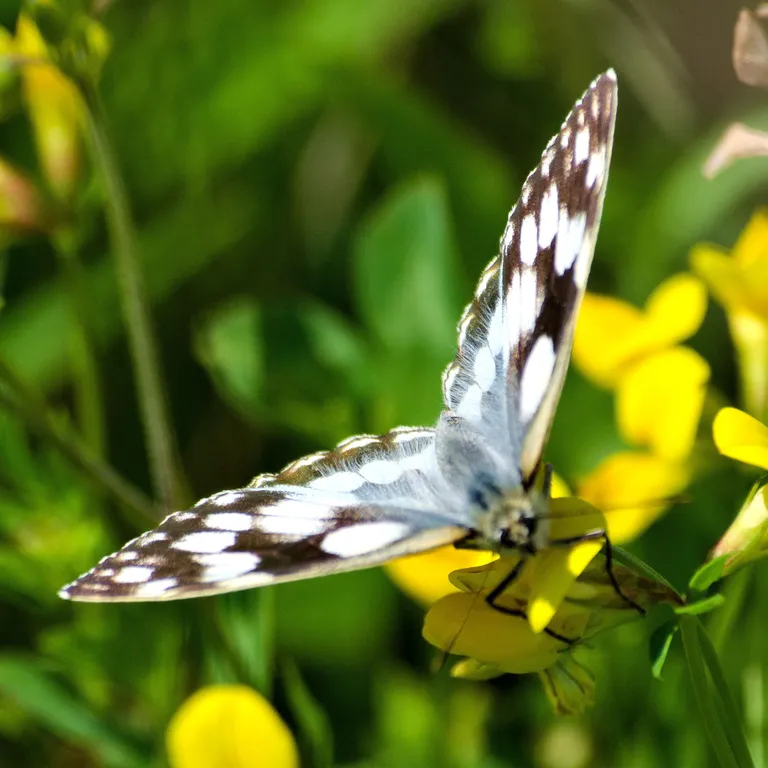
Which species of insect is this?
Melanargia galathea
